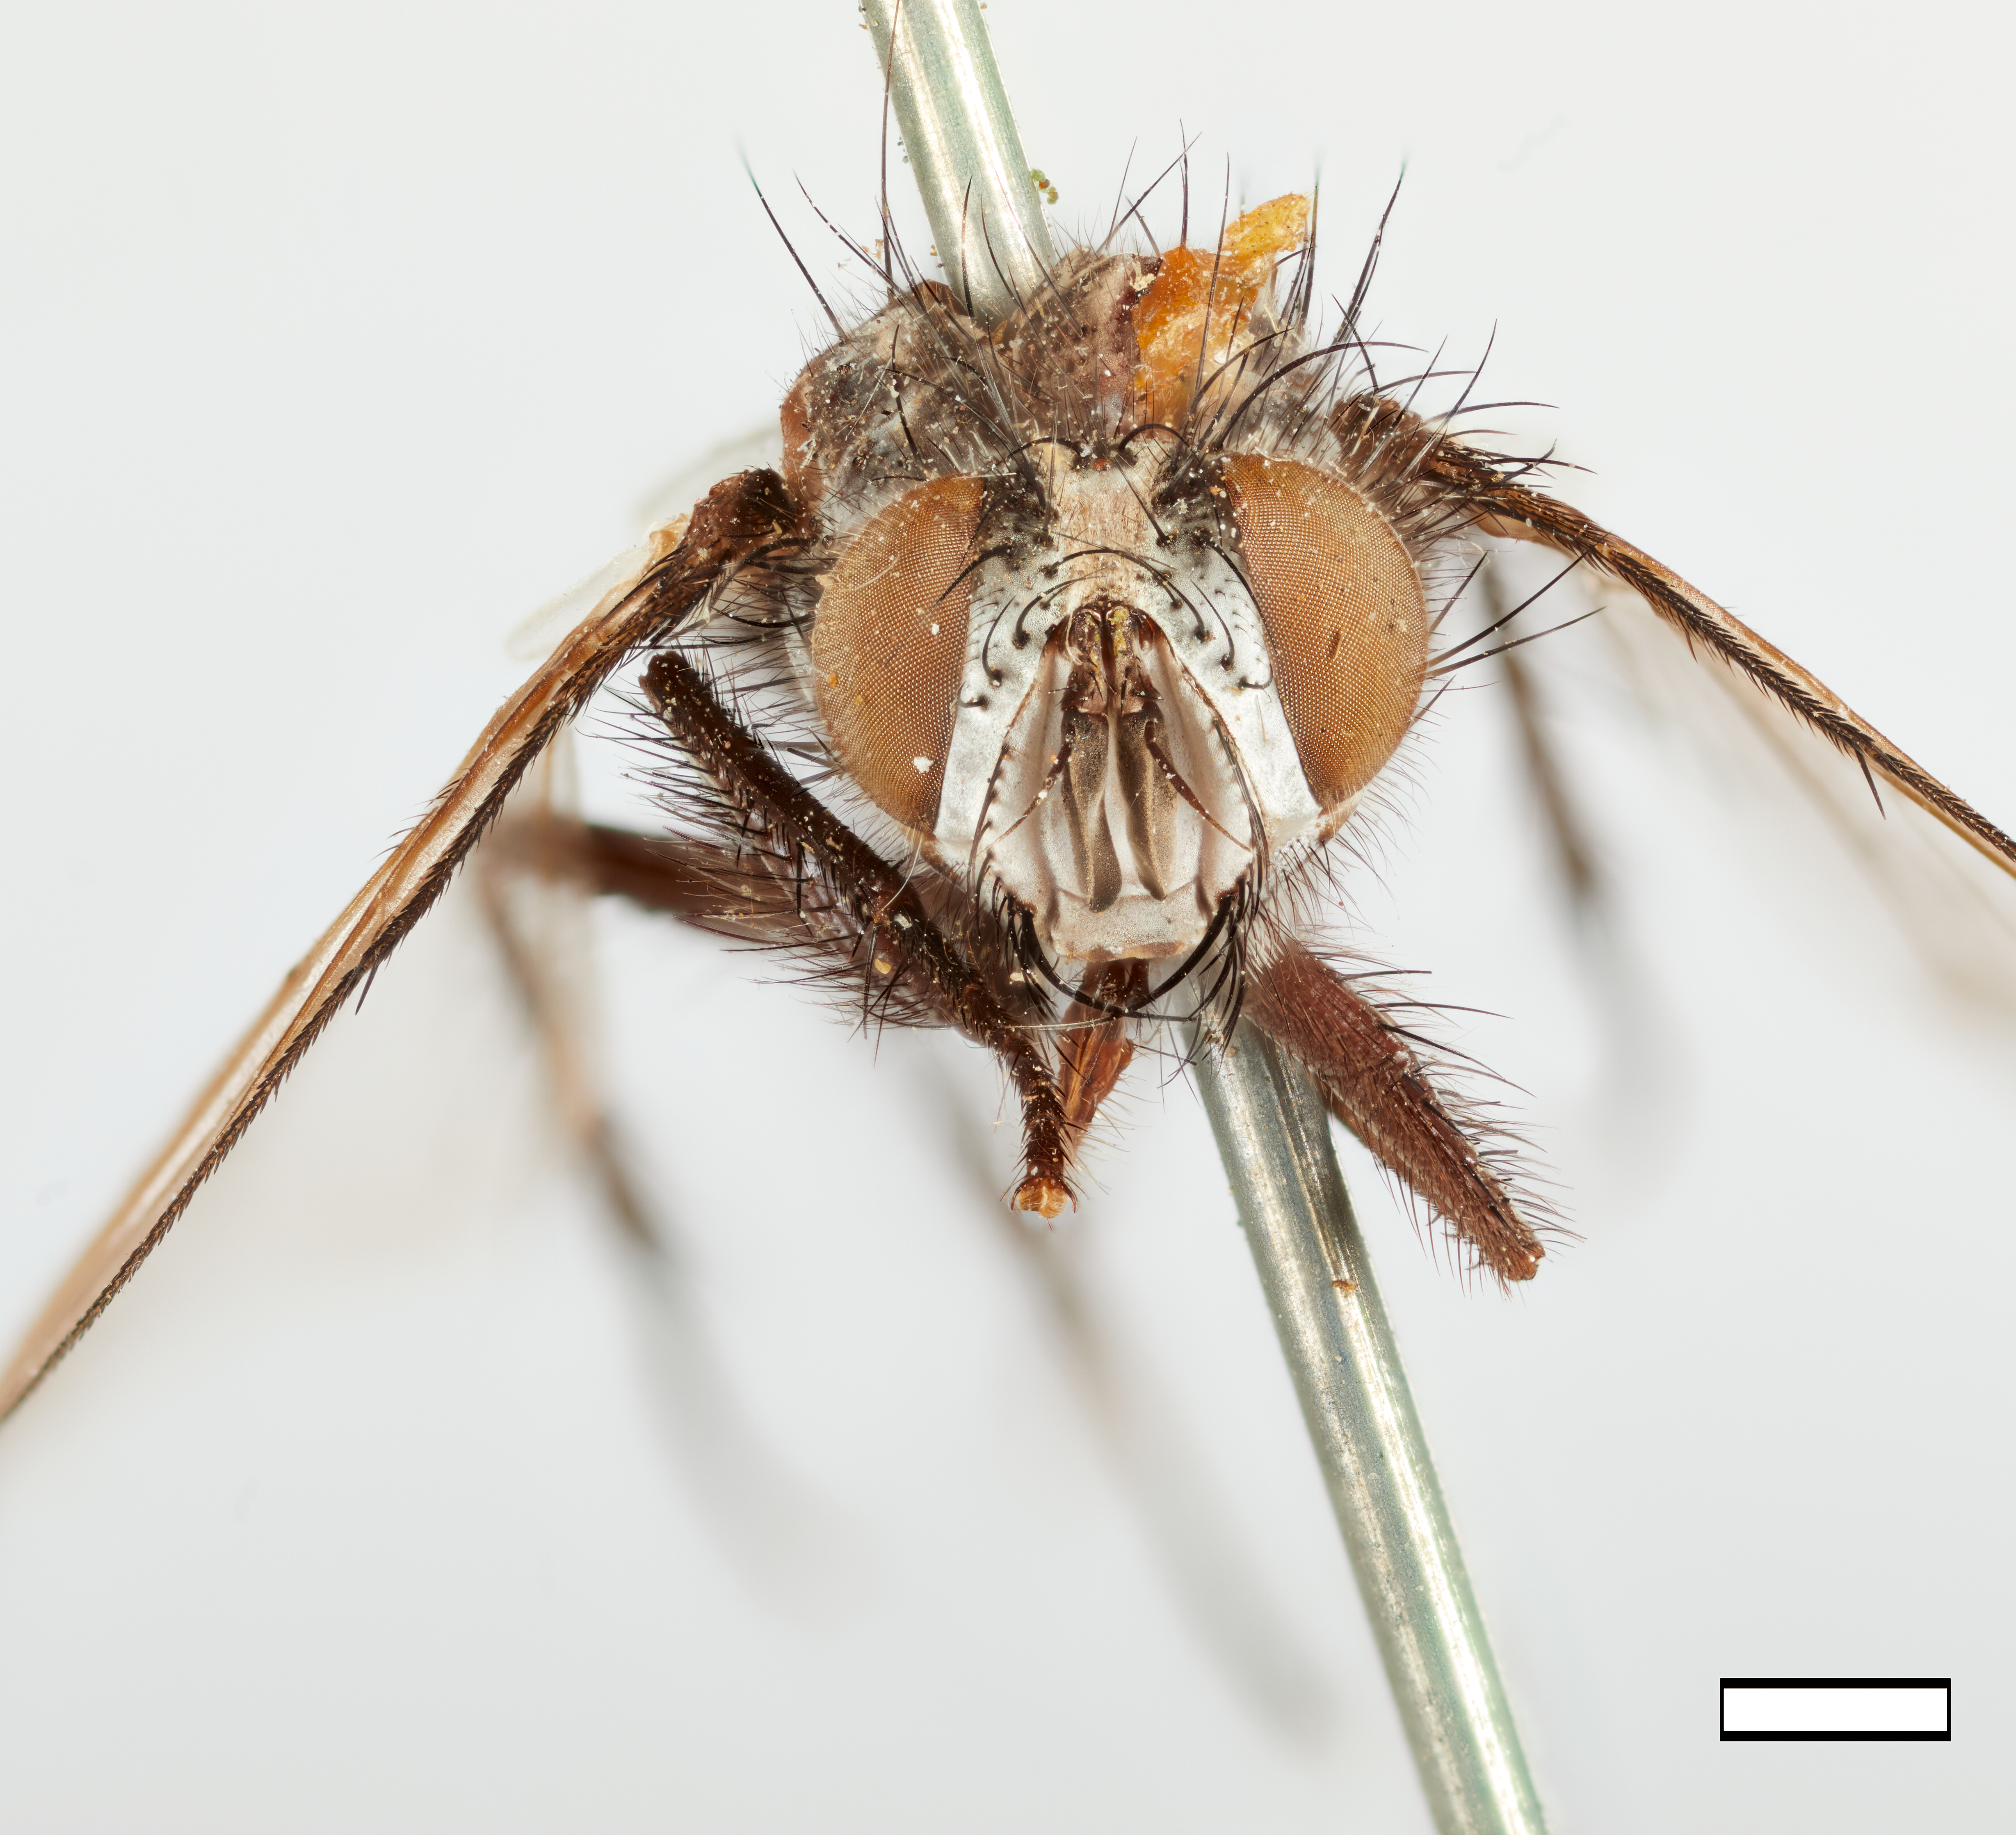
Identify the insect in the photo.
Euphorocera gelida
